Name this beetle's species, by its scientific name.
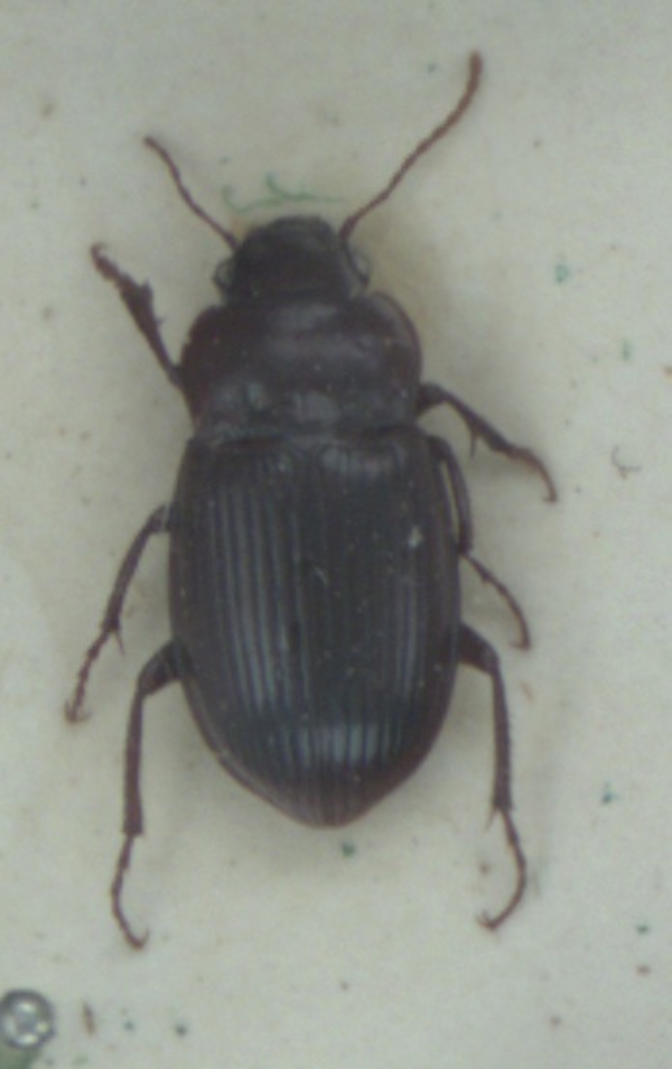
Amara fulva
